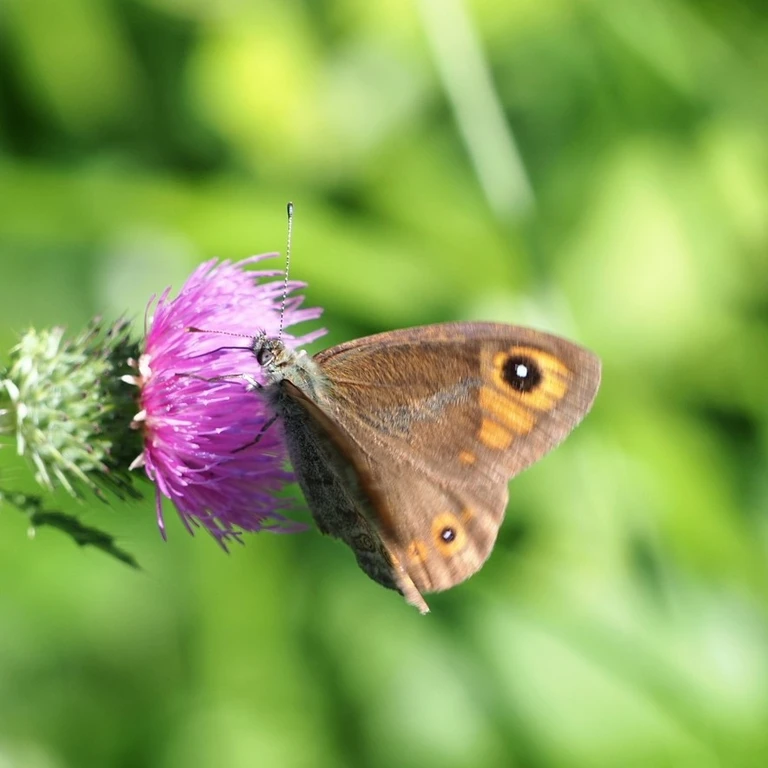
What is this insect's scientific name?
Lasiommata maera (also Pararge maera)
